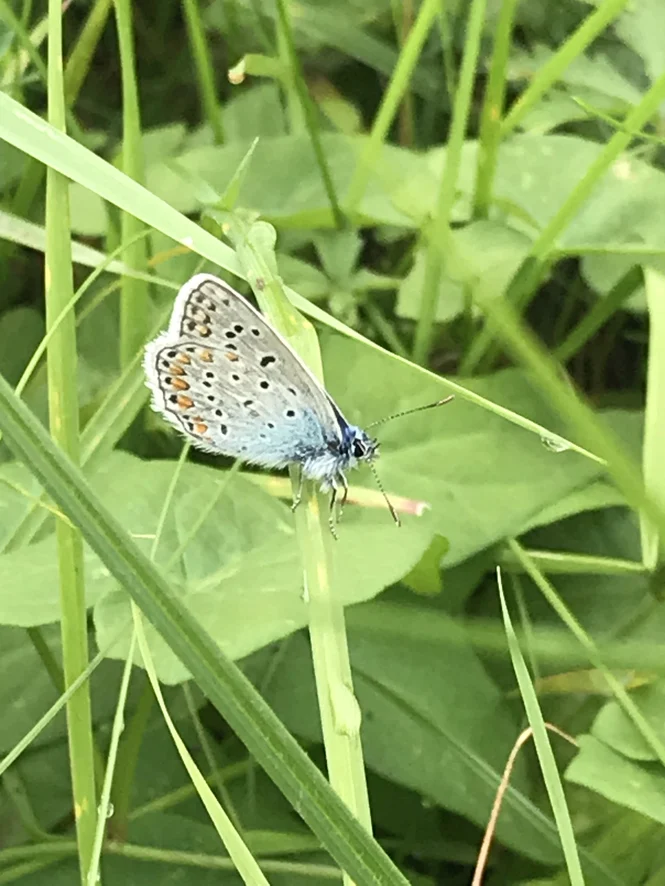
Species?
Polyommatus icarus
